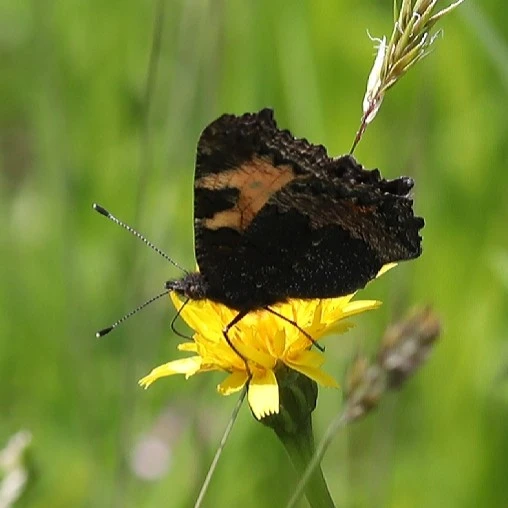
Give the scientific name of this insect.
Aglais urticae
